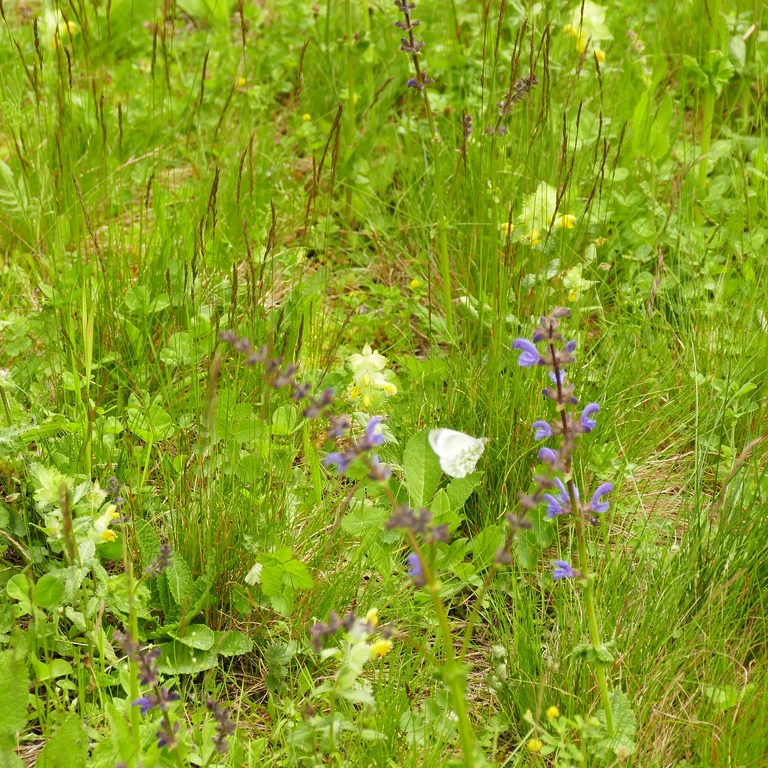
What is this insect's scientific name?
Anthocharis cardamines
